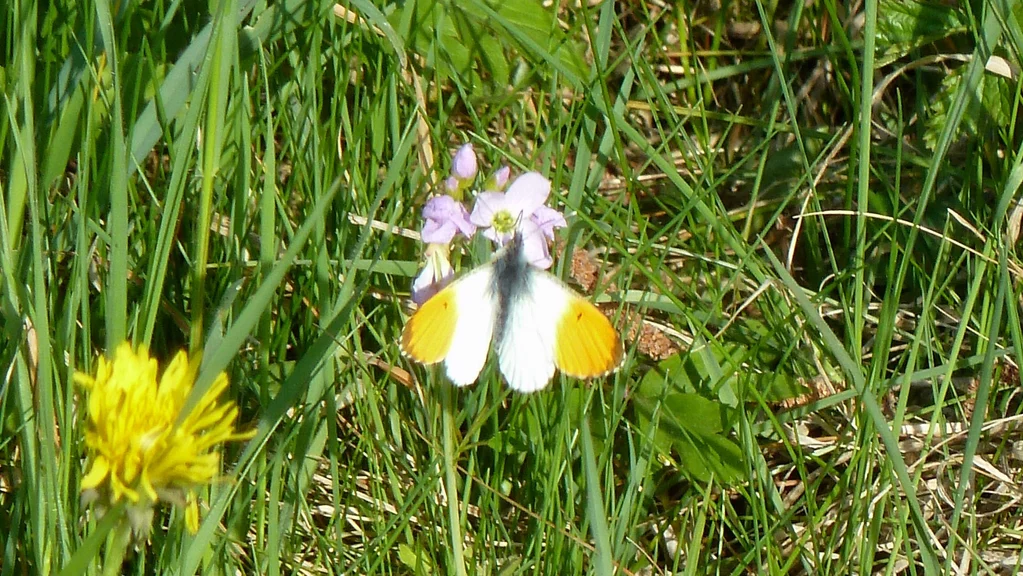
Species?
Anthocharis cardamines
